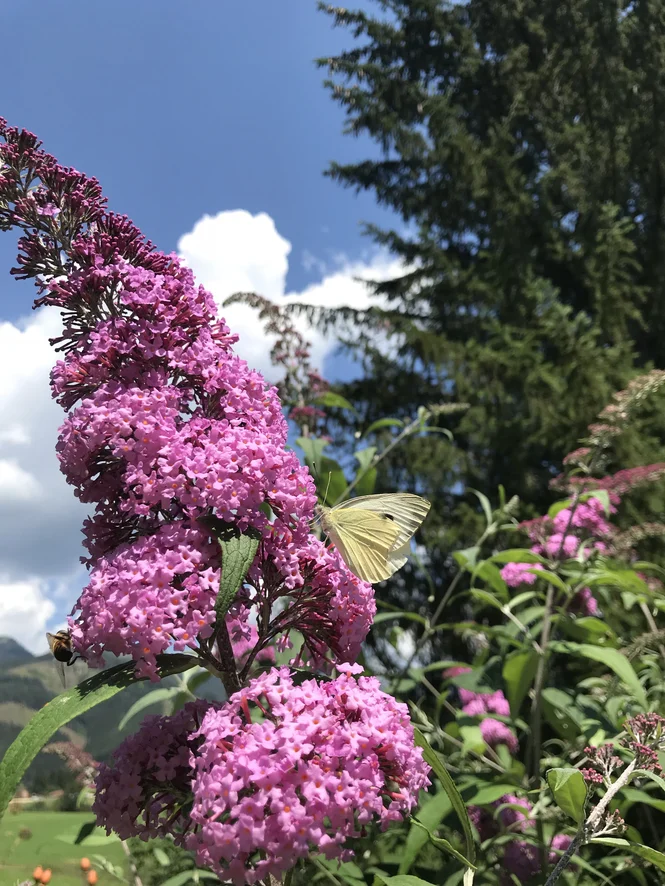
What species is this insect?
Pieris brassicae
